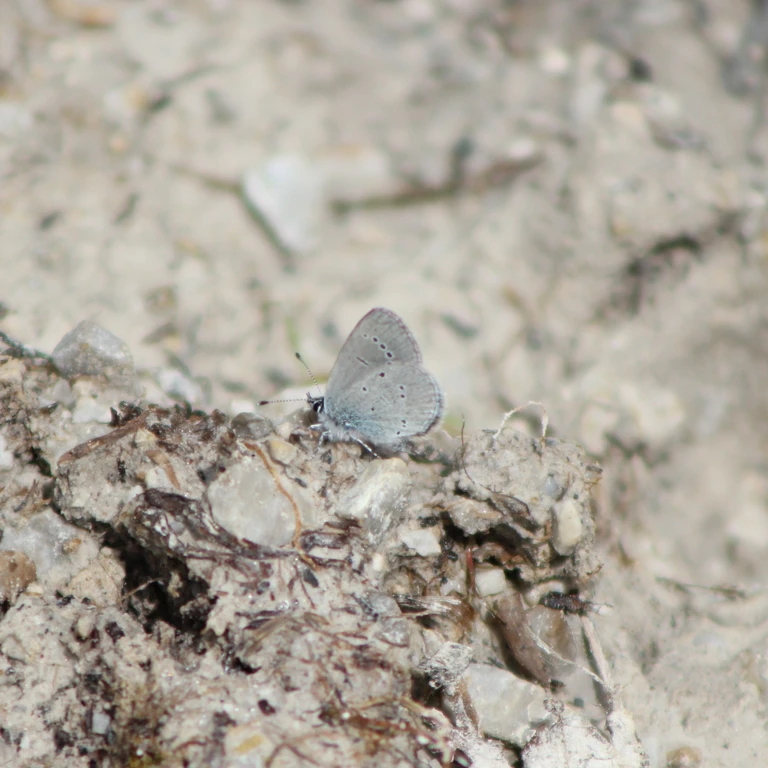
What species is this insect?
Cupido minimus
